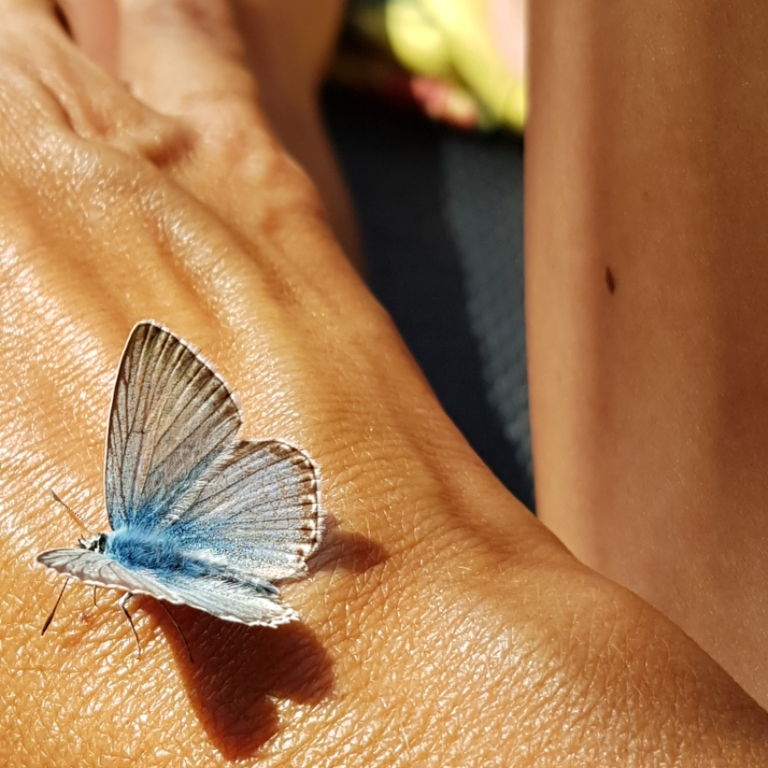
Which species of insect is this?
Lysandra coridon
